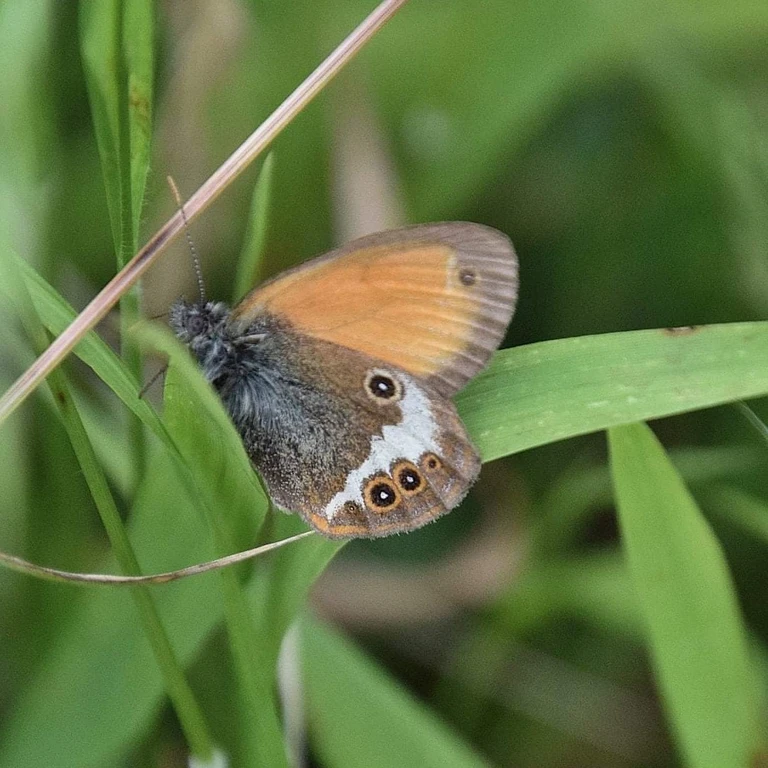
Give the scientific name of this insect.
Coenonympha arcania
